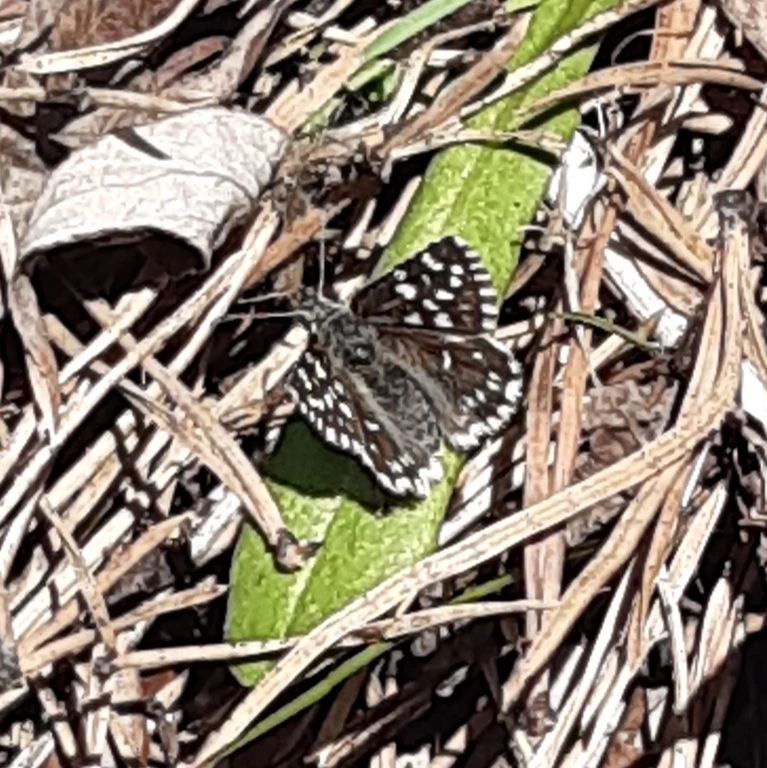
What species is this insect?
Pyrgus malvae
